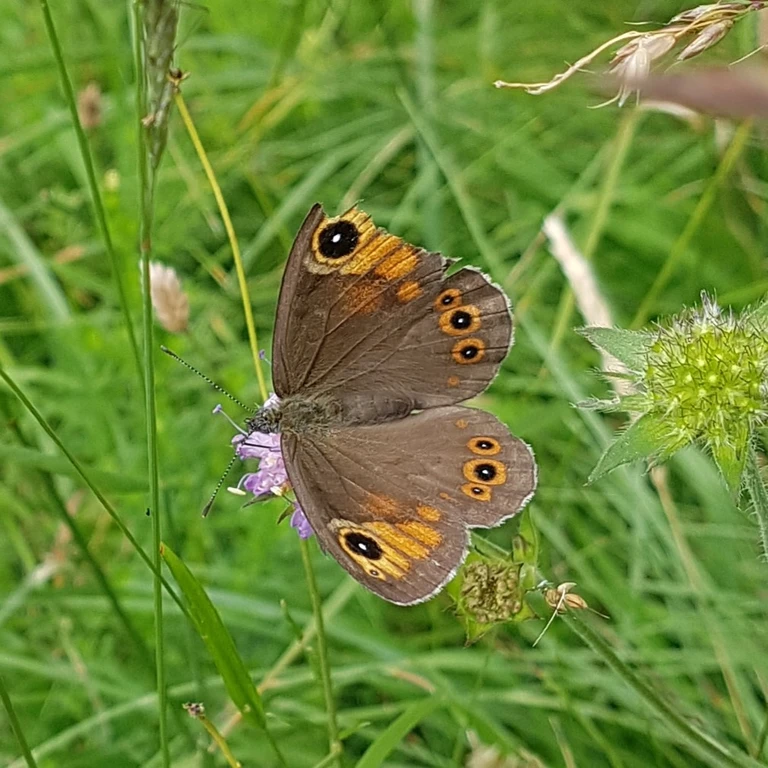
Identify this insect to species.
Lasiommata maera (also Pararge maera)
